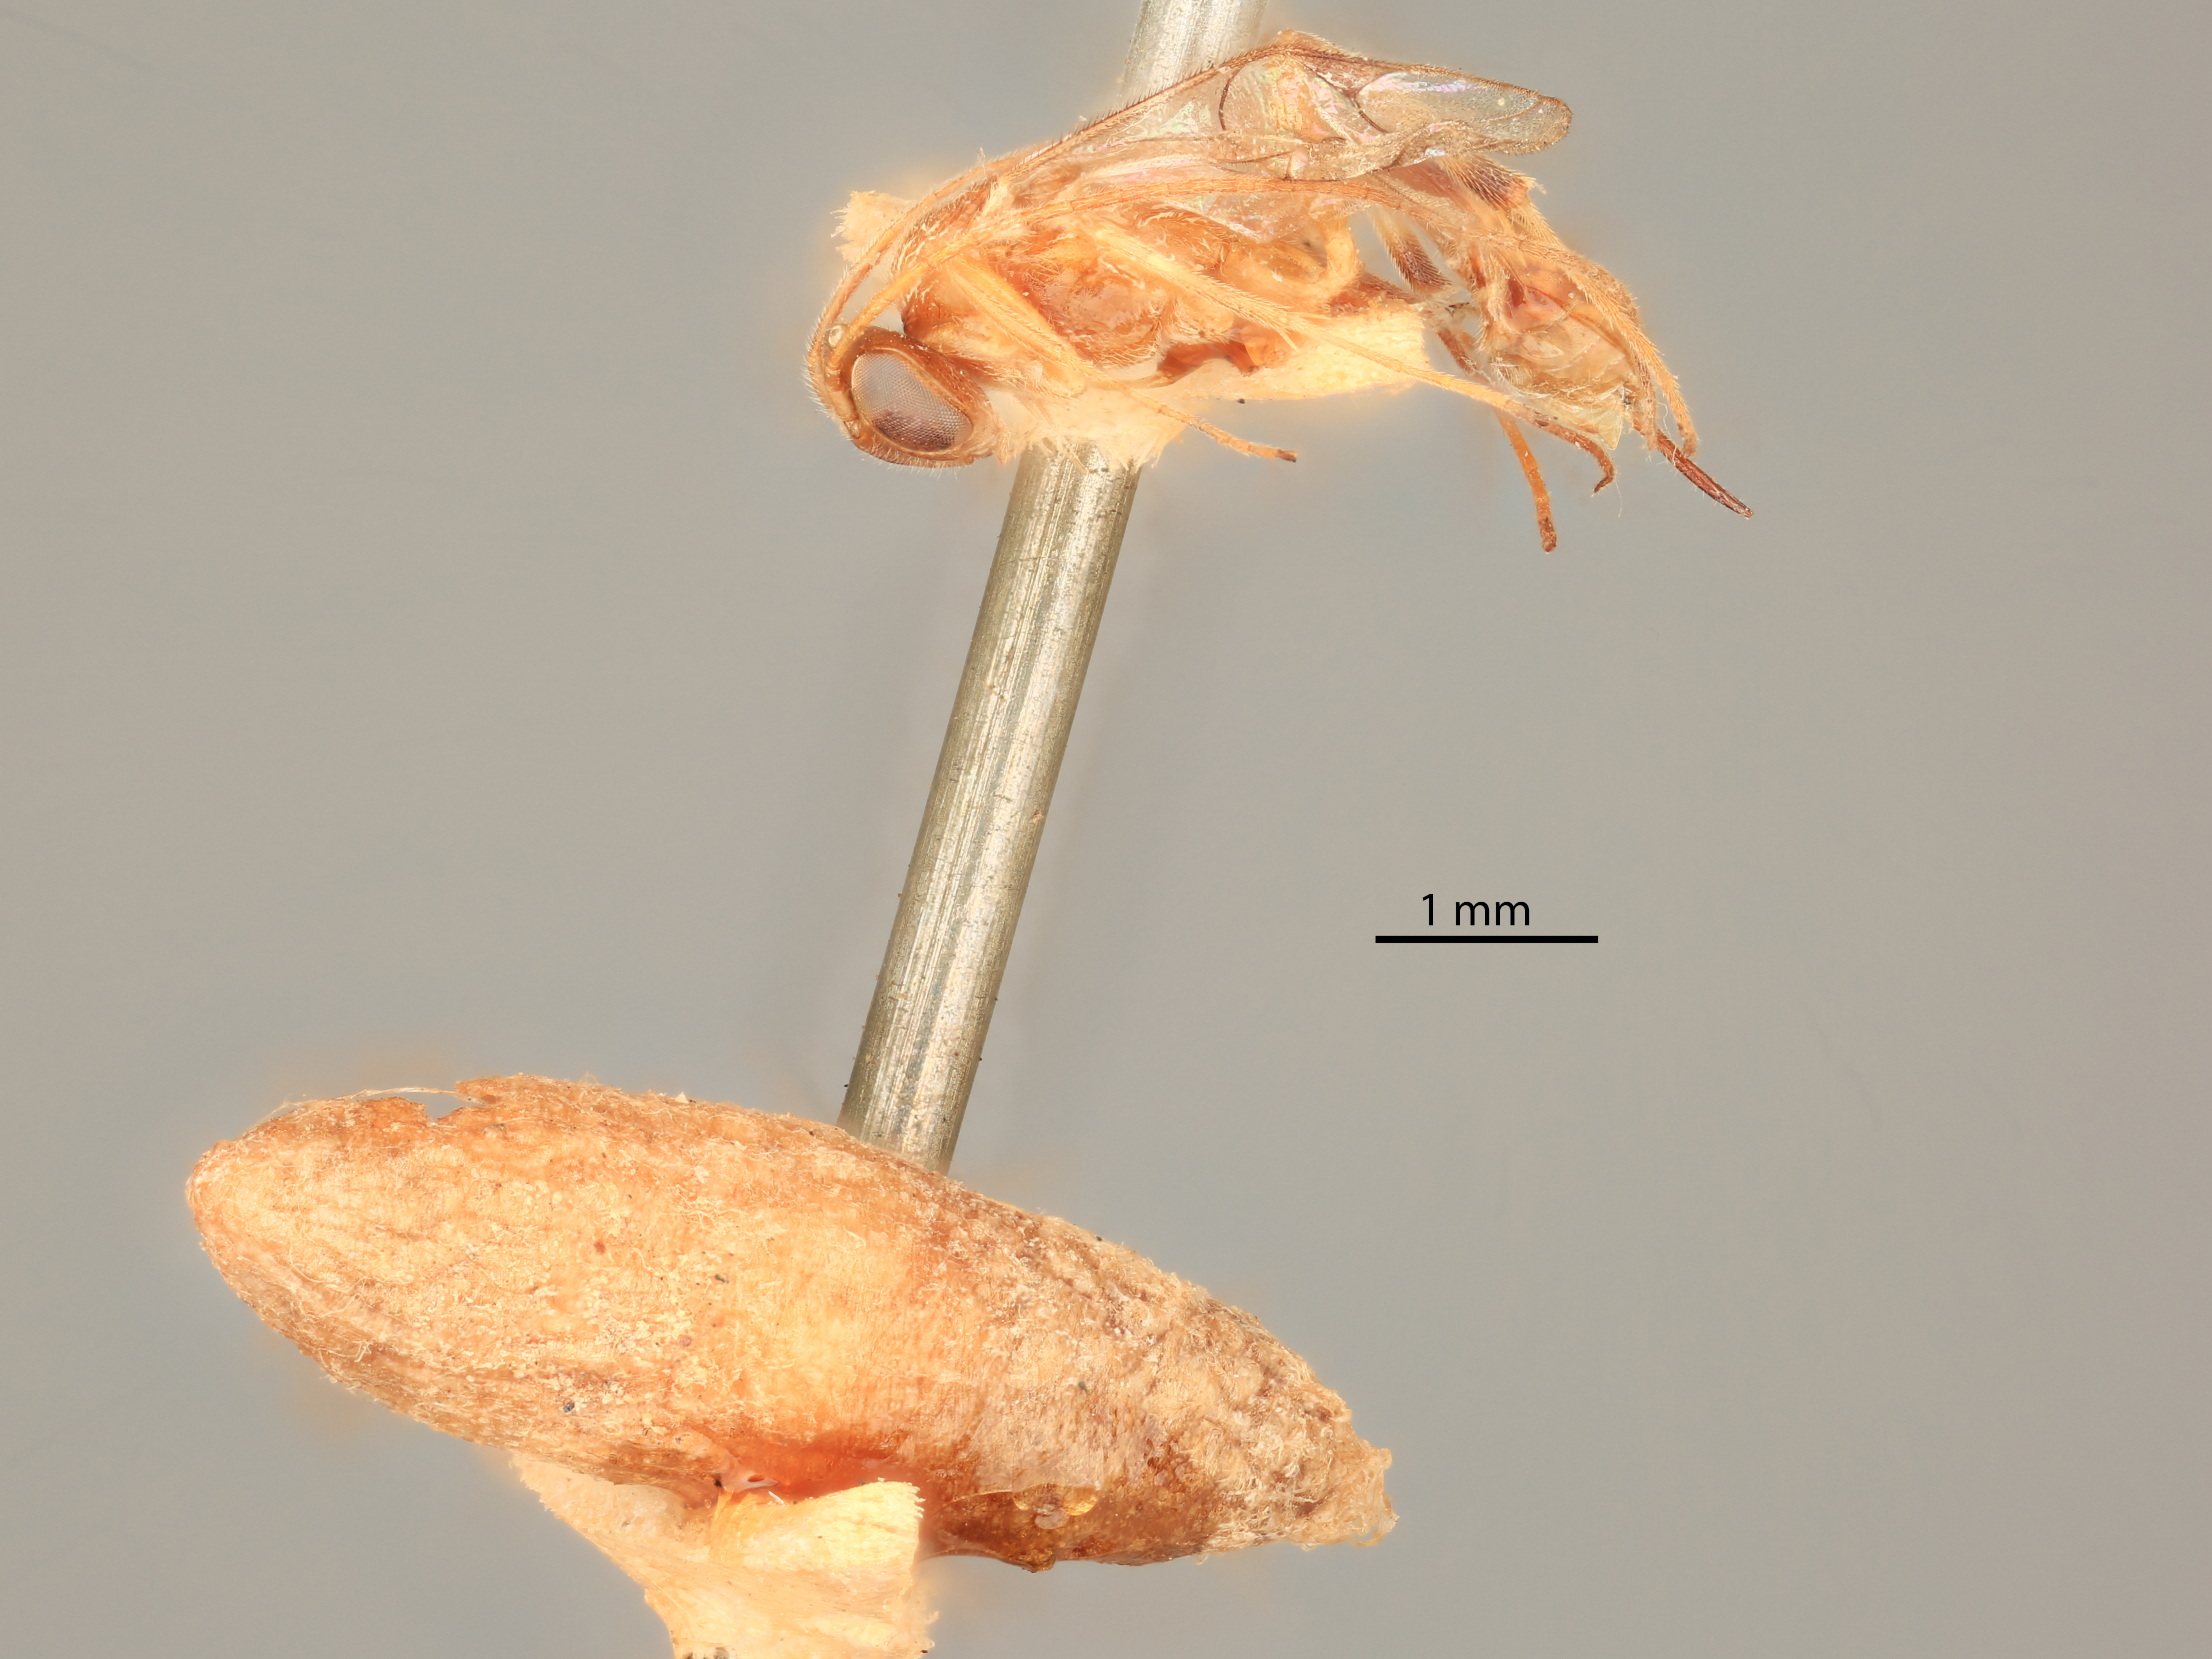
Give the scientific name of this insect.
Mesochorus nigrisignus
